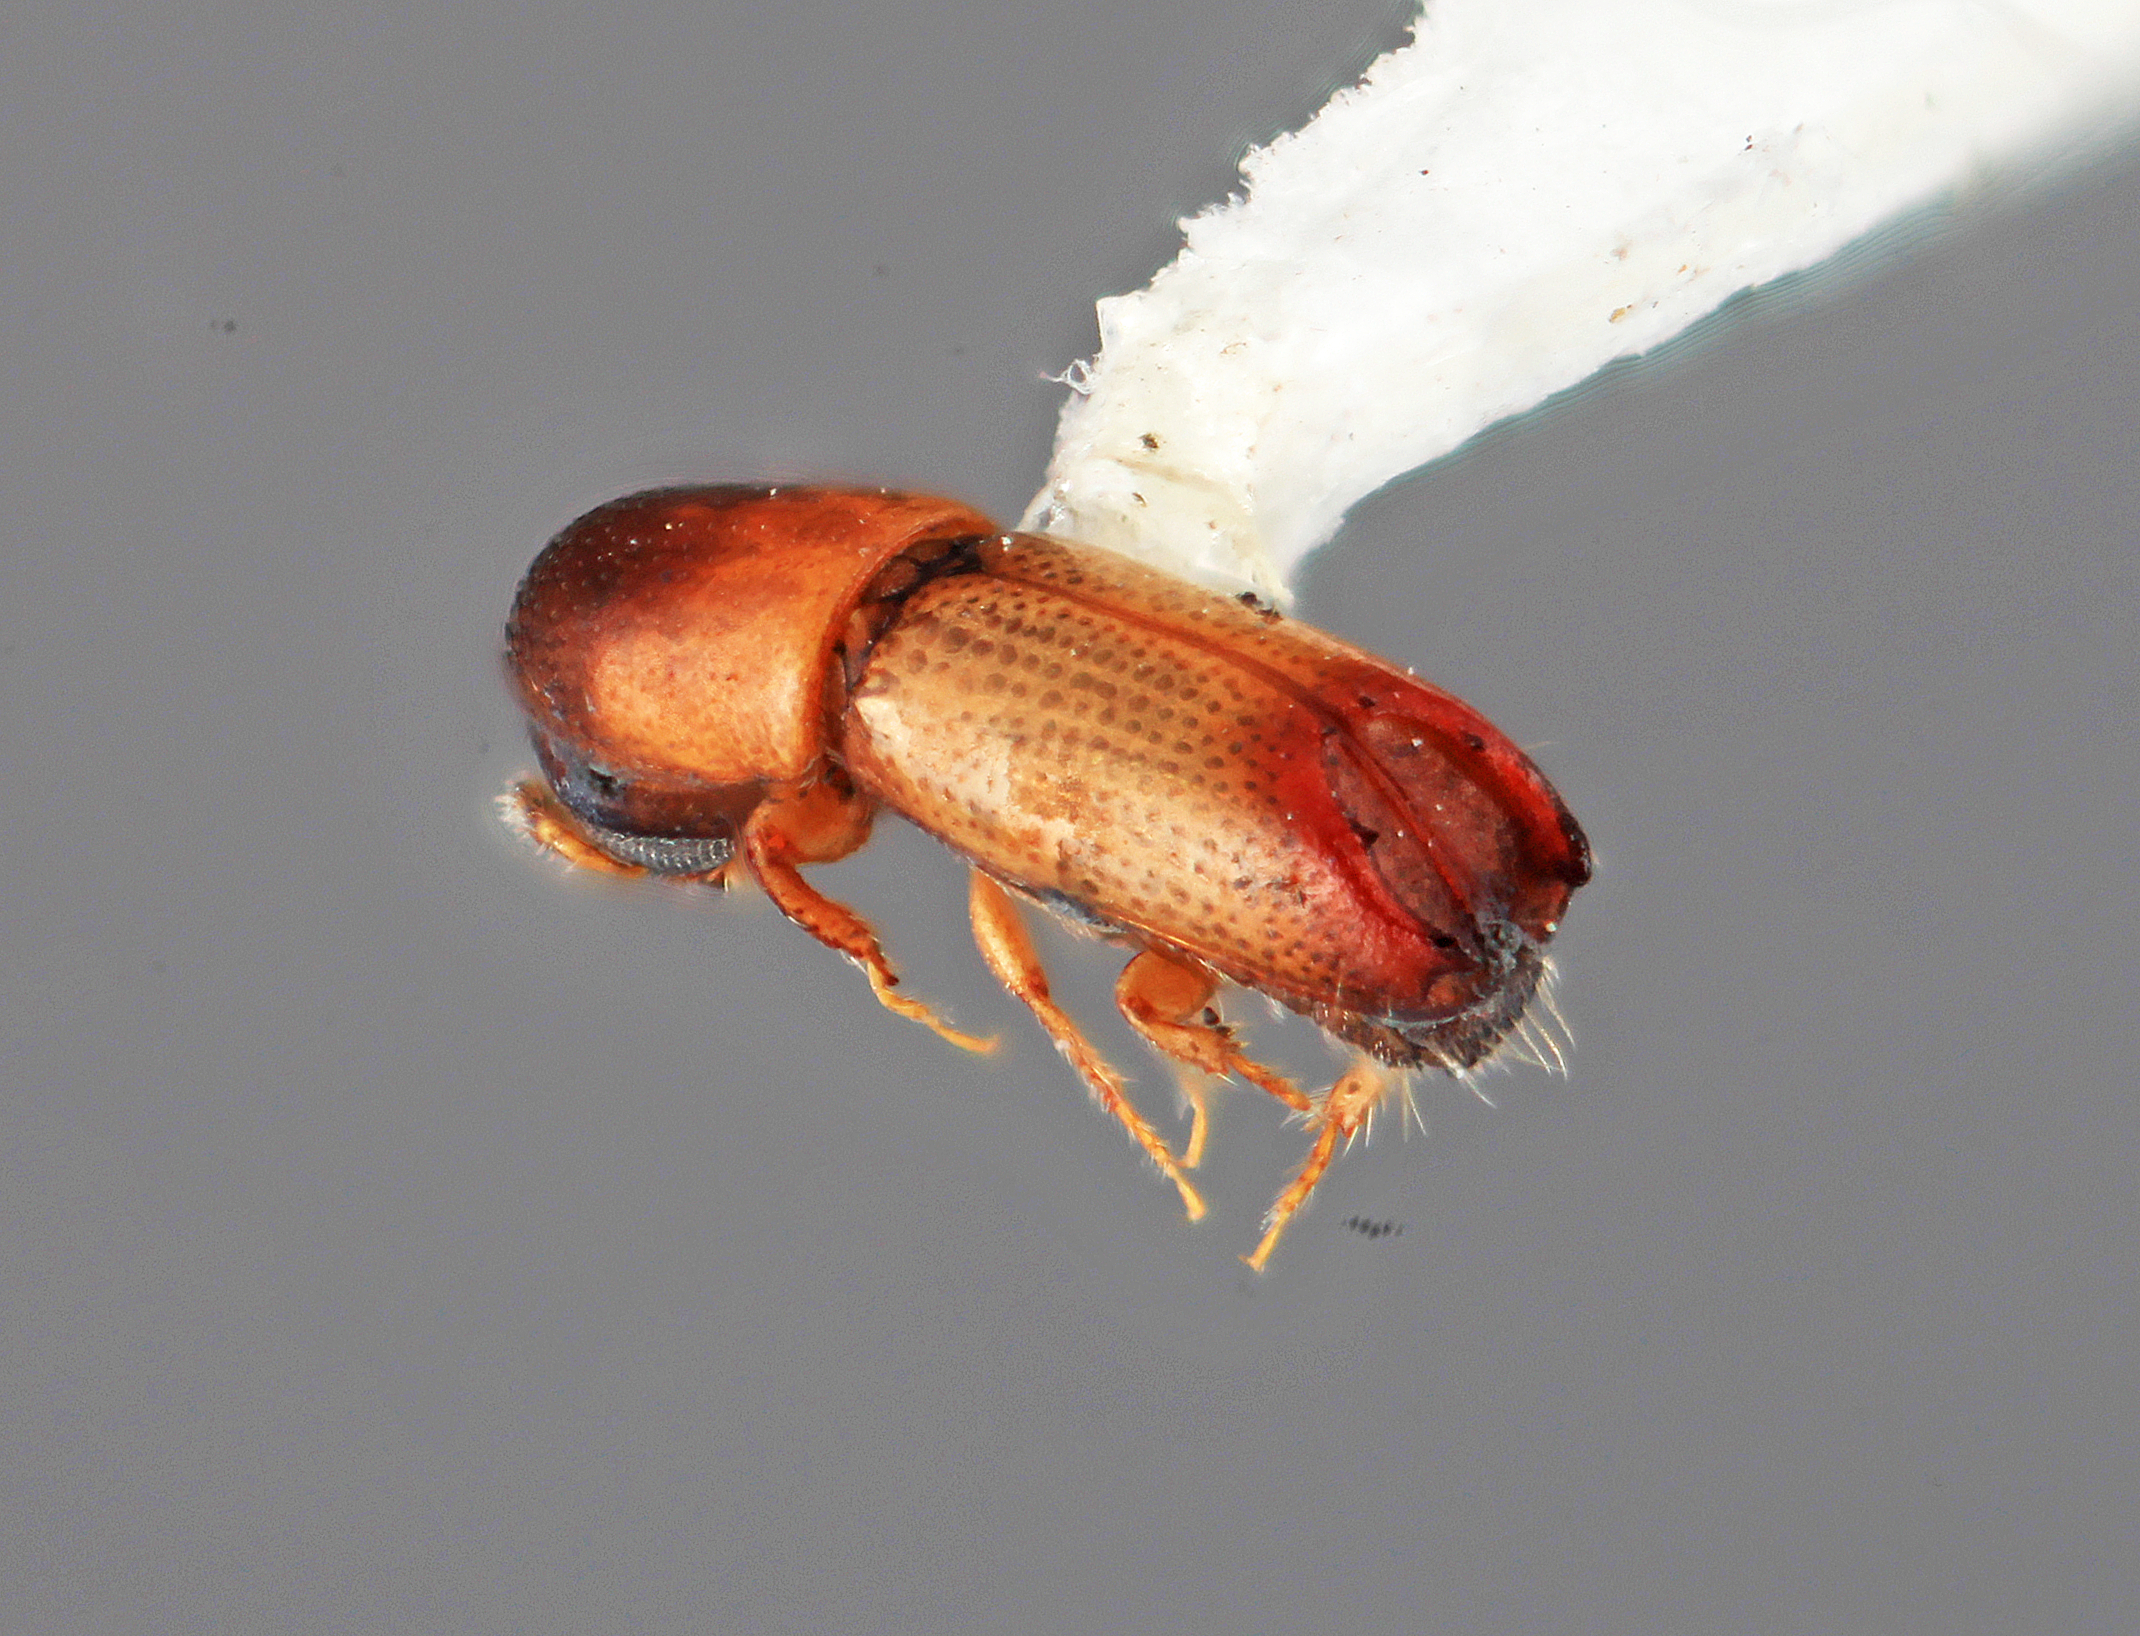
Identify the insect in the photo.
Tricolus angustatus
